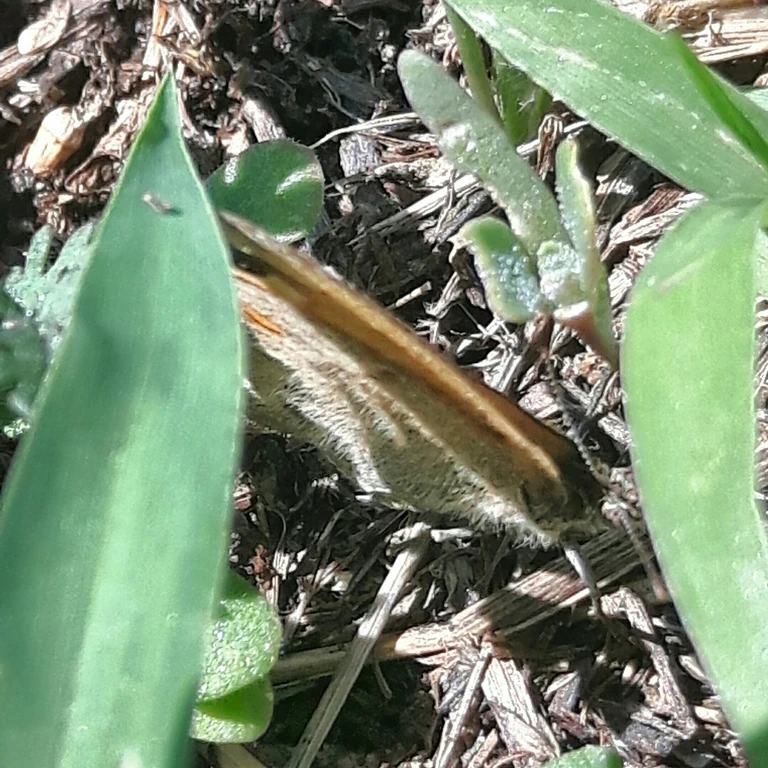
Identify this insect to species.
Coenonympha pamphilus
